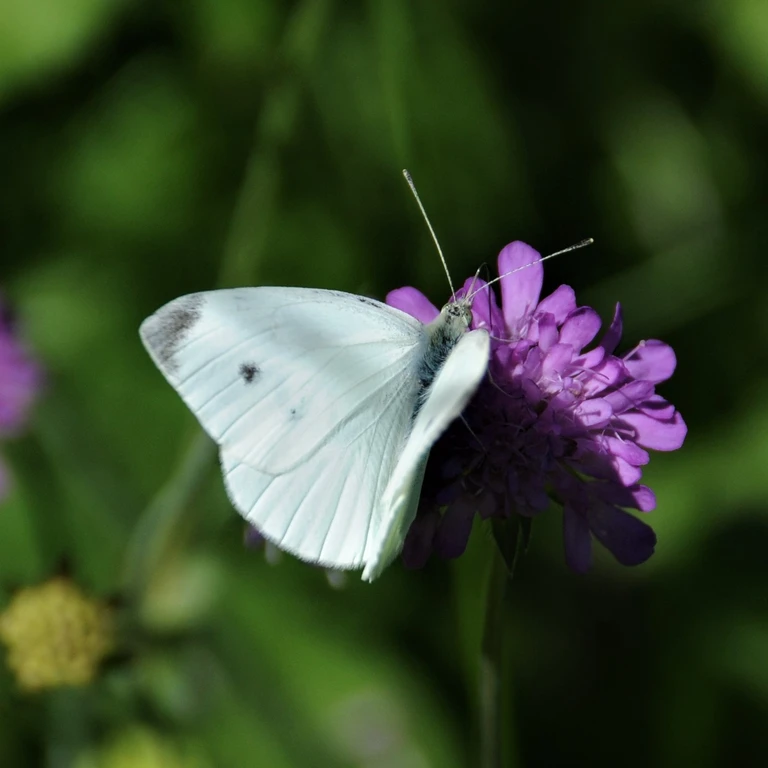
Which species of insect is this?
Pieris rapae
